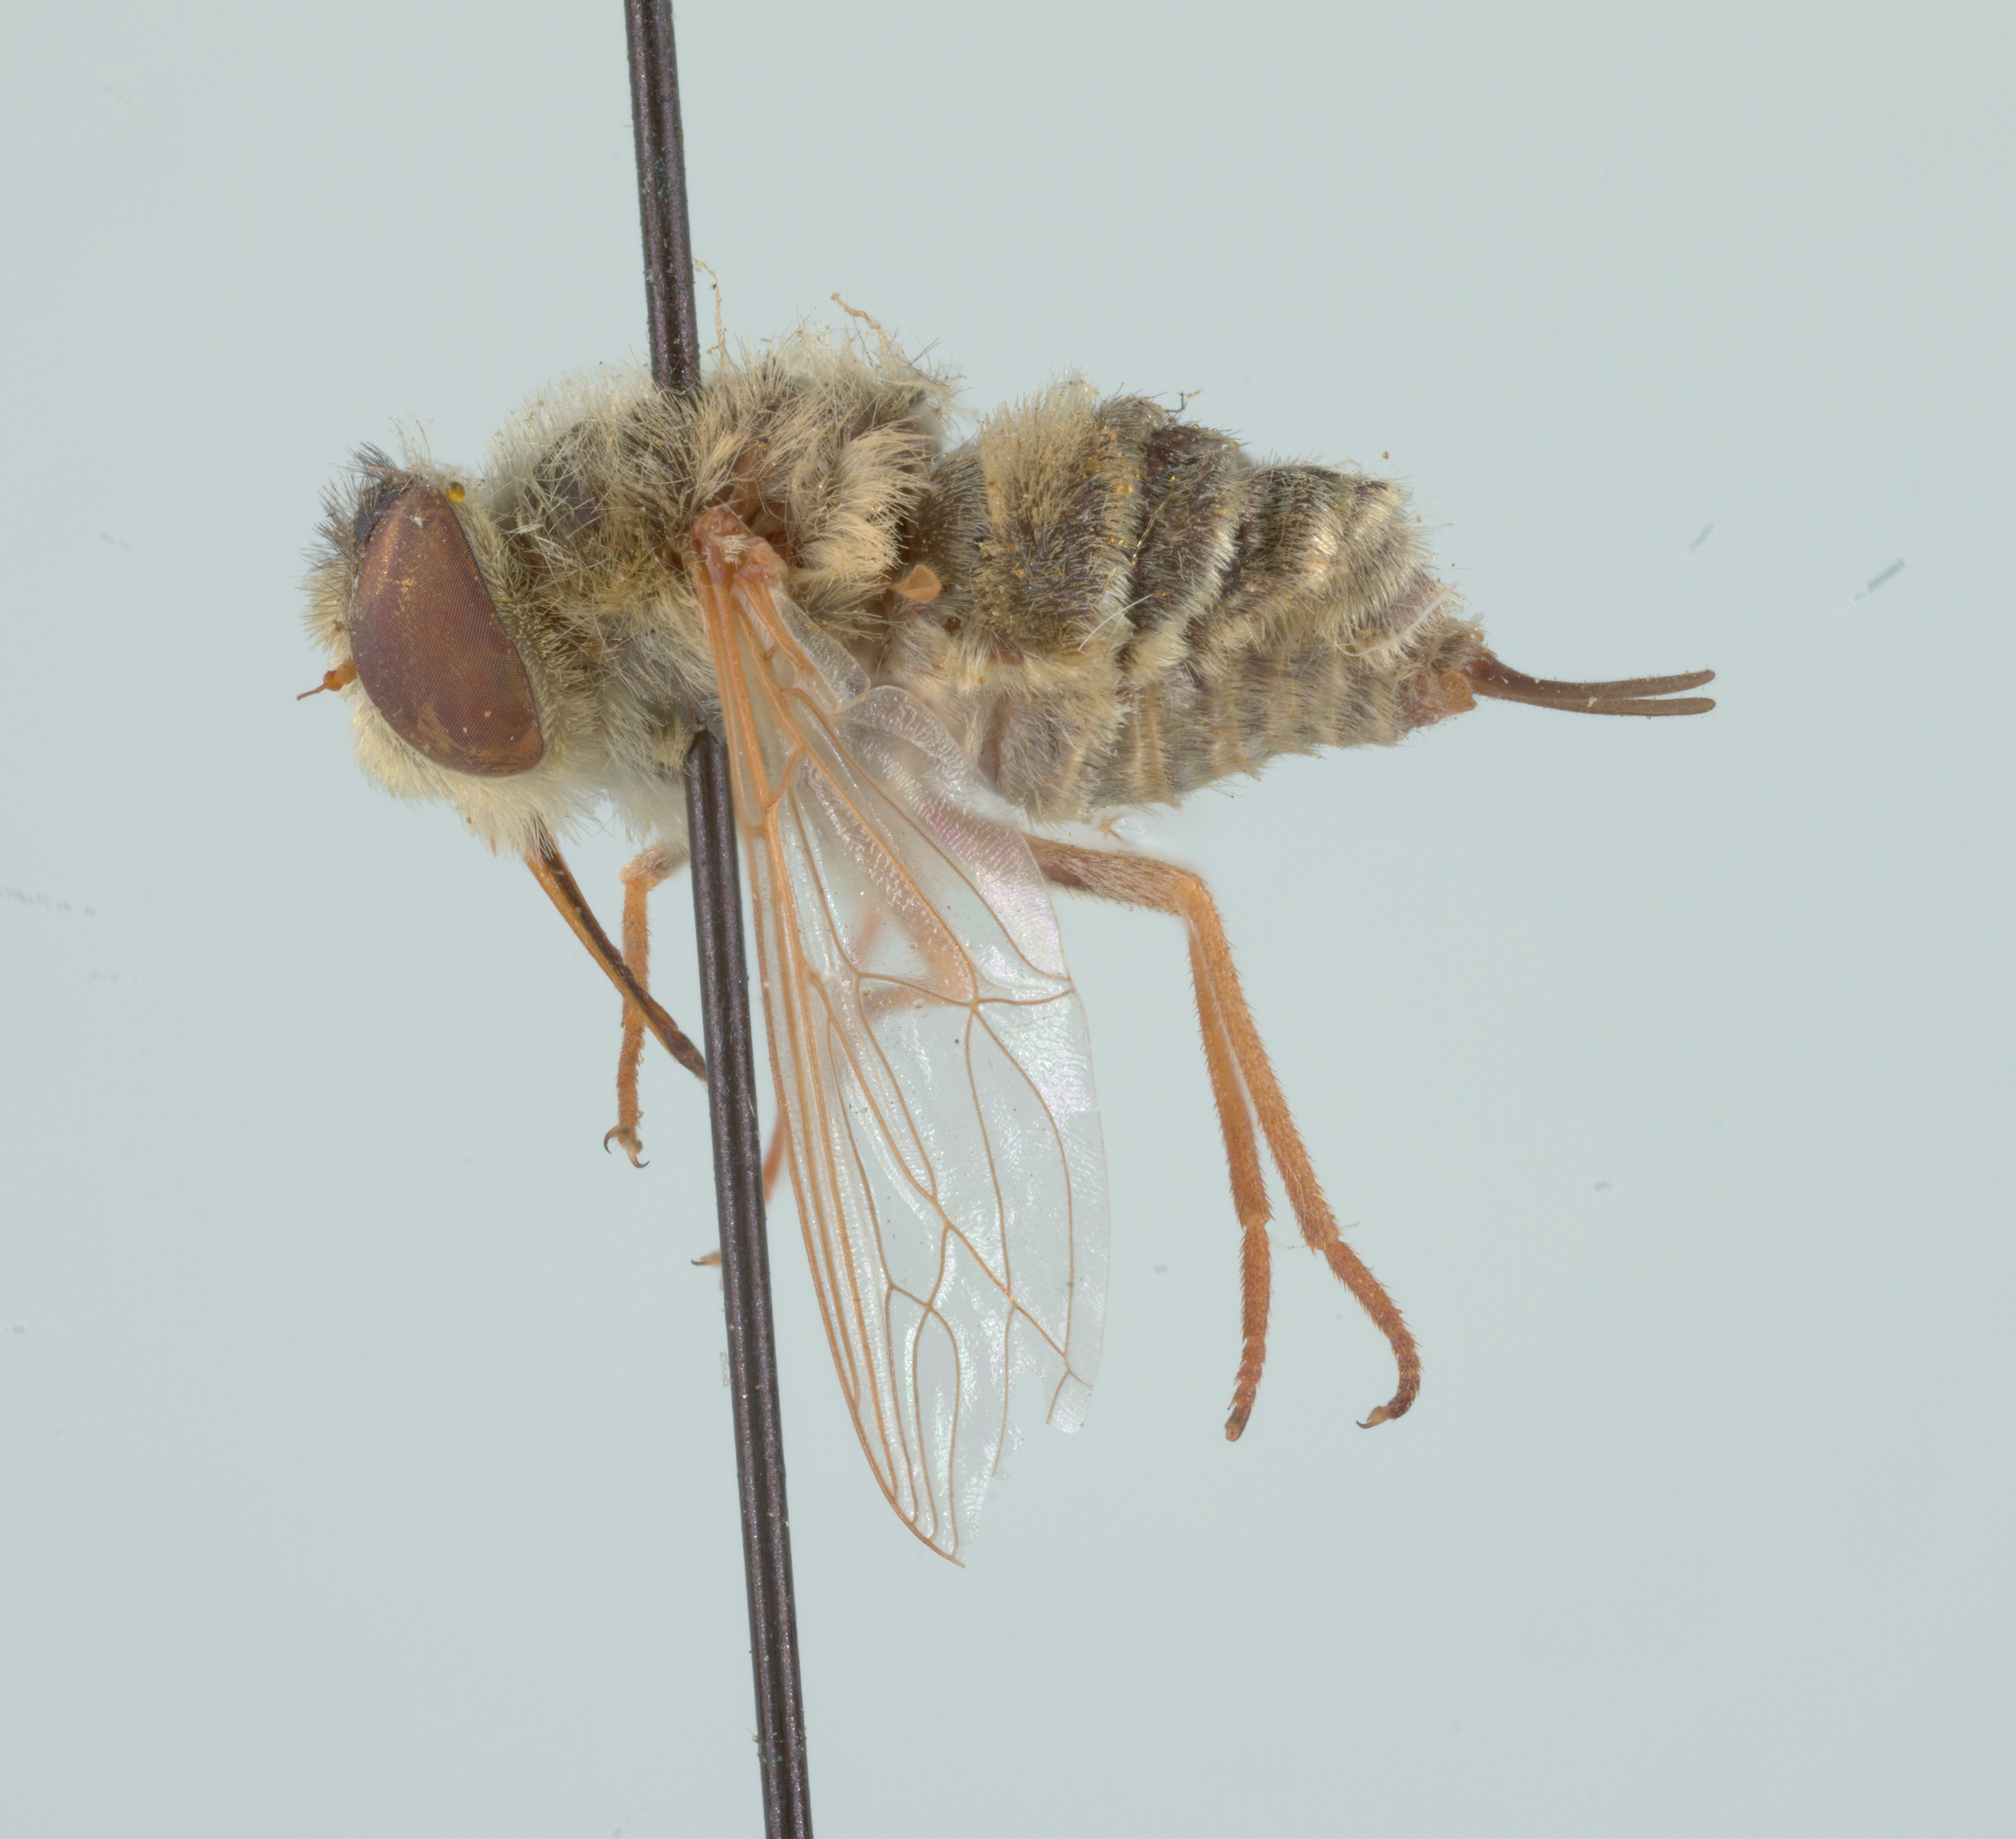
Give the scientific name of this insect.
Neorhynchocephalus sackenii
